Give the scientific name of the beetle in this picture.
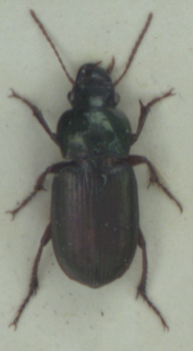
Harpalus affinis
